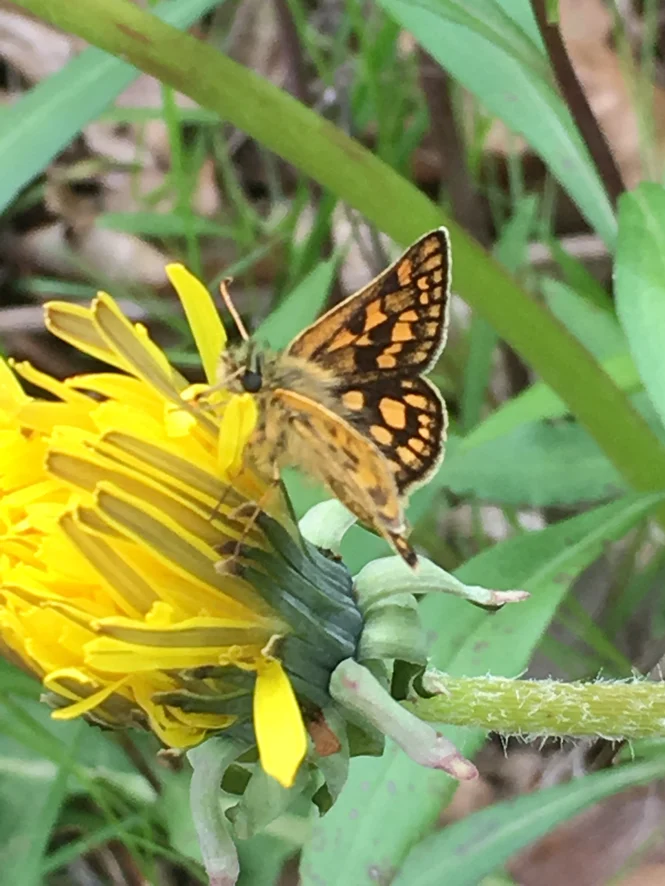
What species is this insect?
Carterocephalus palaemon
